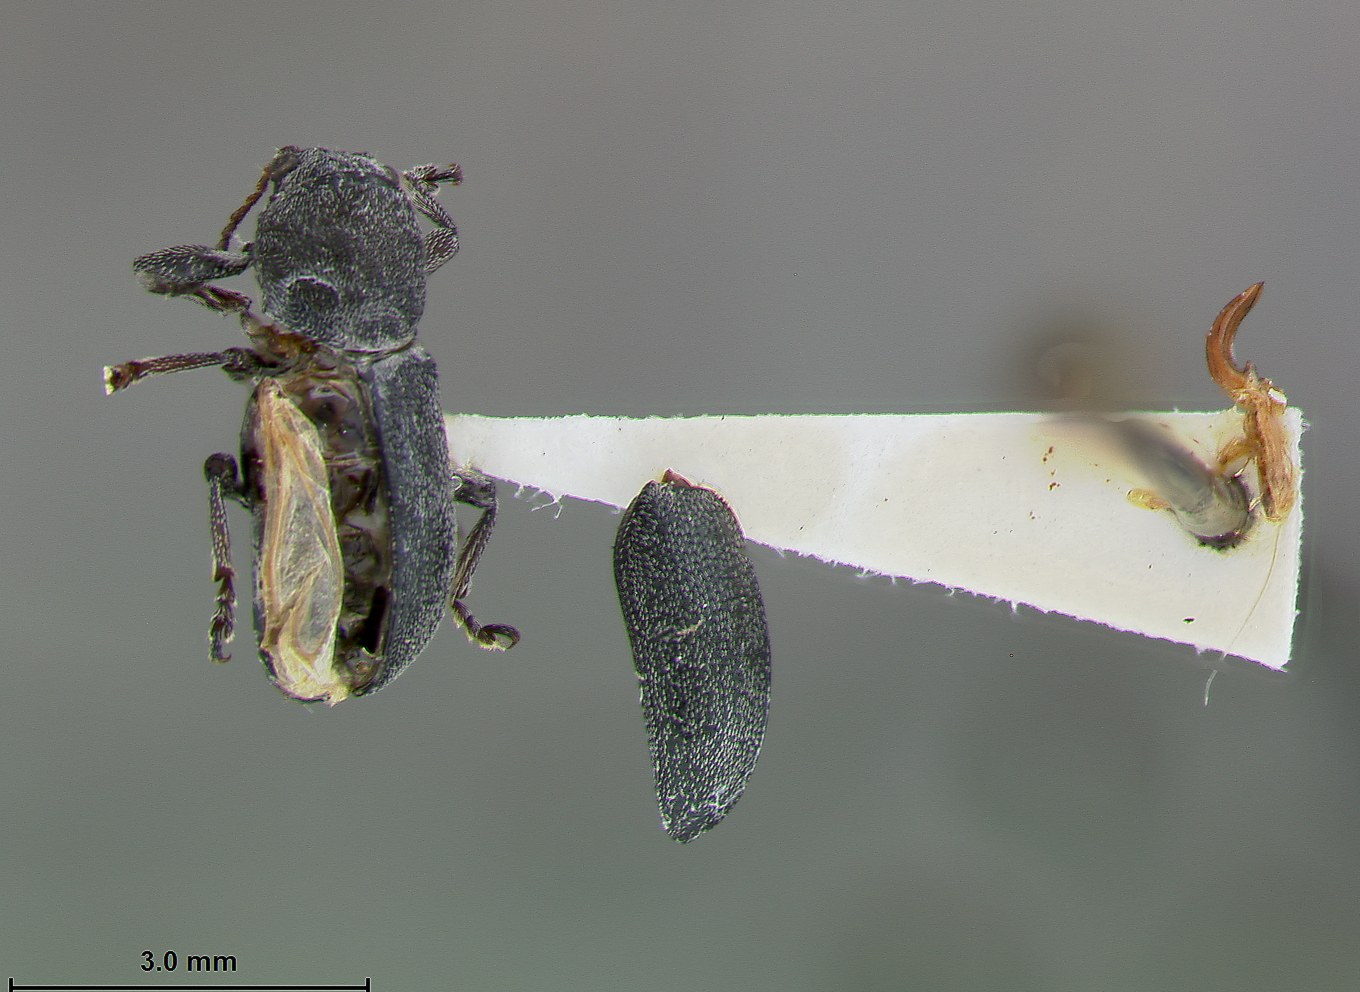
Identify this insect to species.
Myochrous severini
